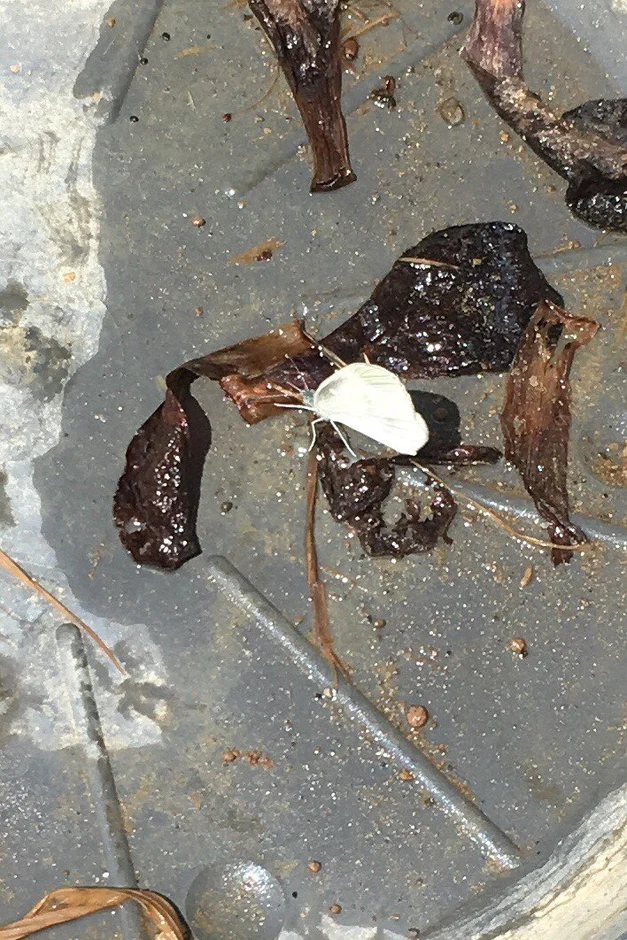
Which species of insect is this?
Leptidea sinapis/juvernica
